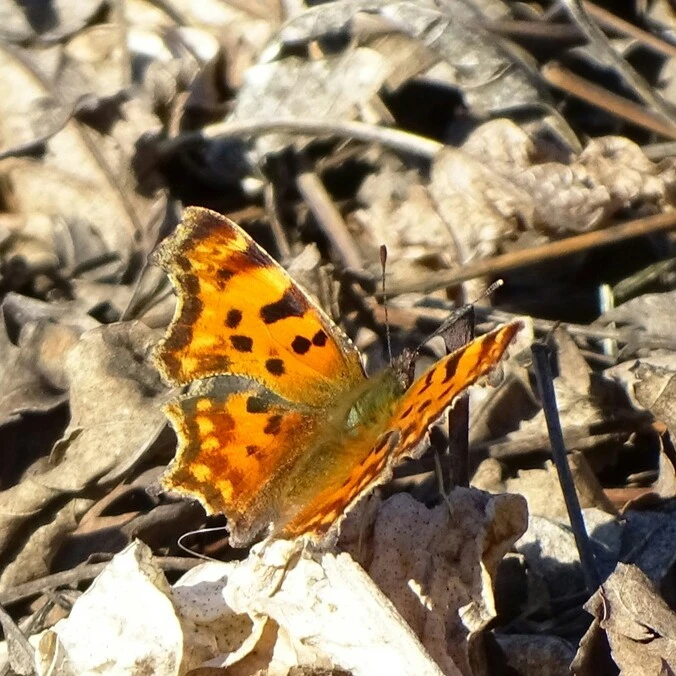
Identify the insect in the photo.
Polygonia c-album
